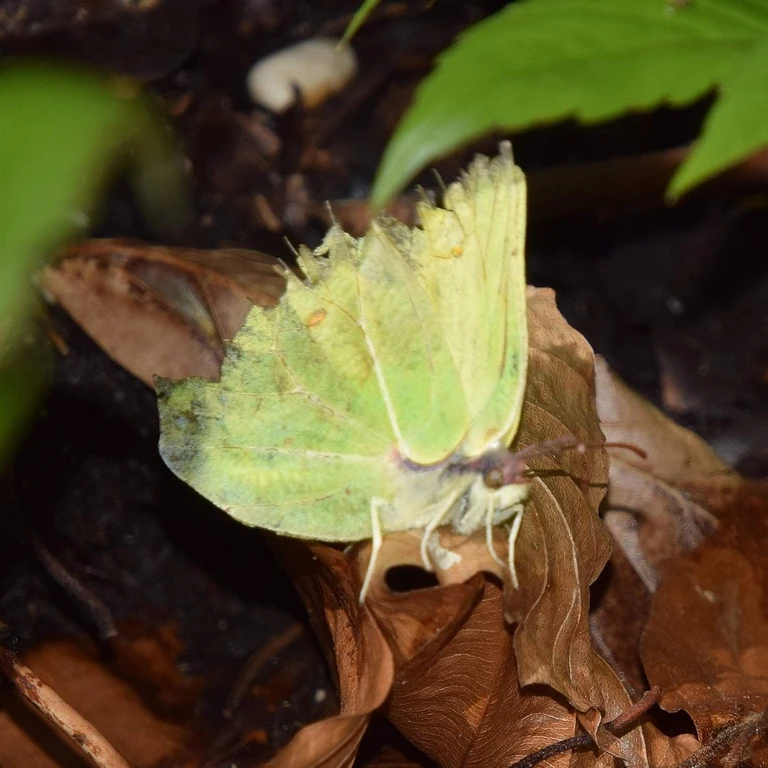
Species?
Gonepteryx rhamni
